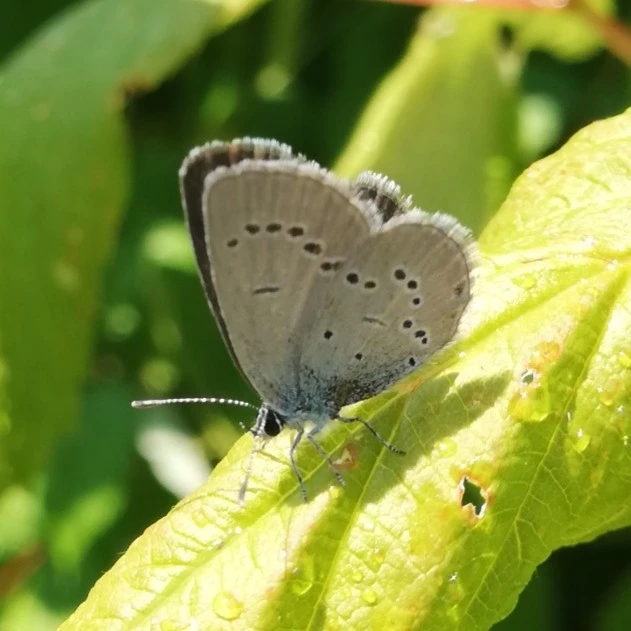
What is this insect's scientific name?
Cupido minimus
